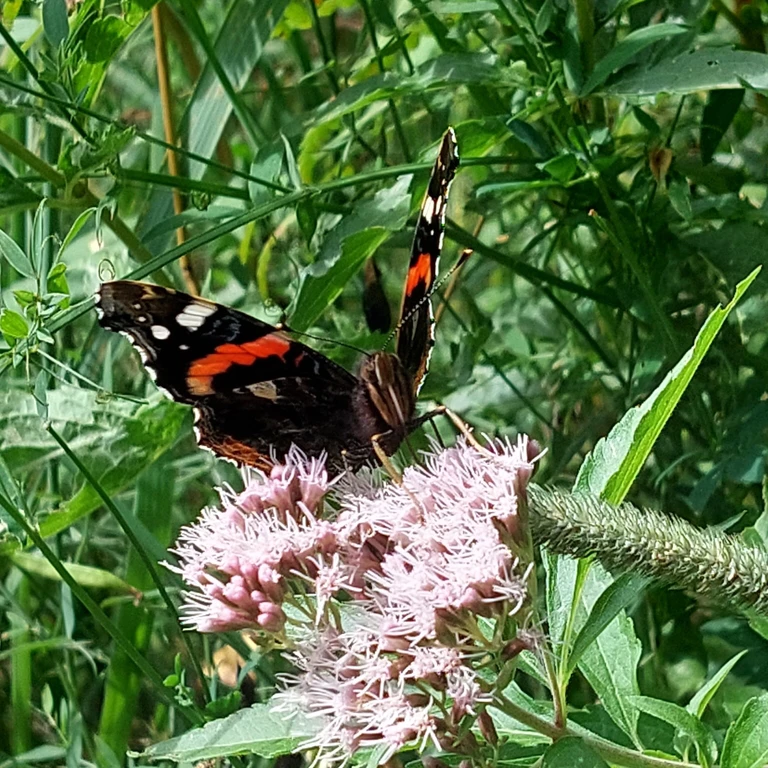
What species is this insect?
Vanessa atalanta
